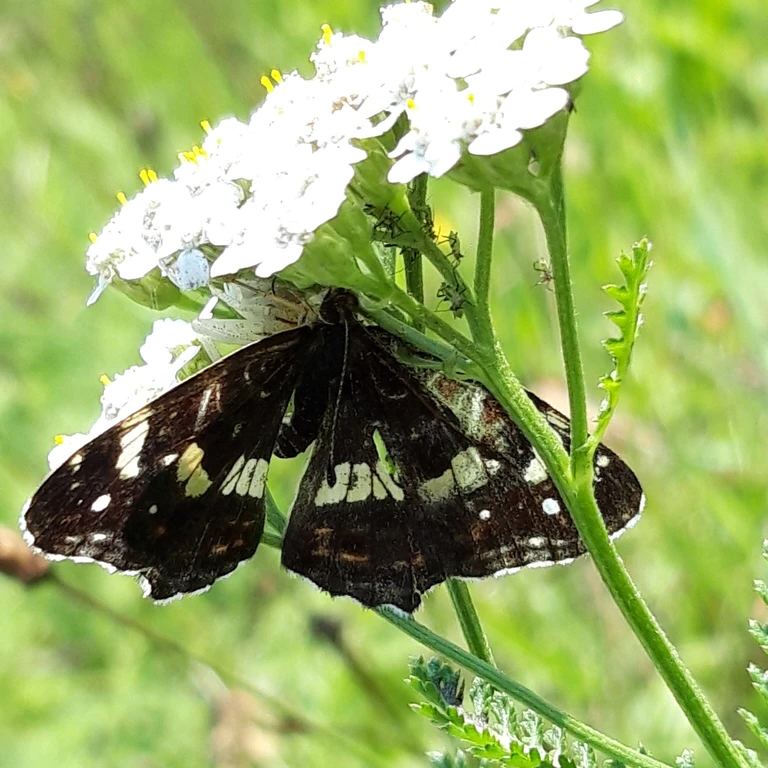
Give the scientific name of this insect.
Araschnia levana
